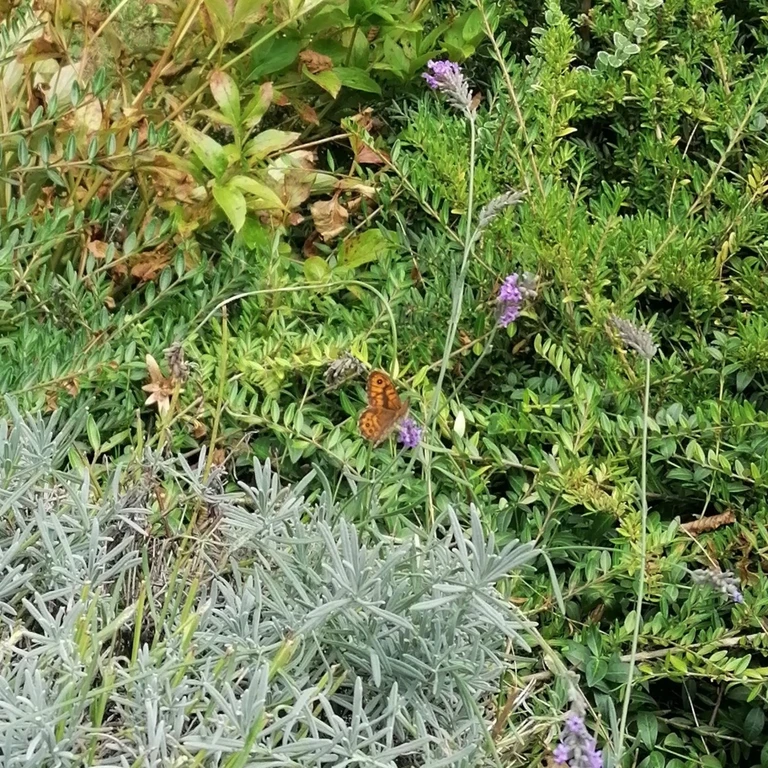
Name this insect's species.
Lasiommata megera (also Pararge megera)
